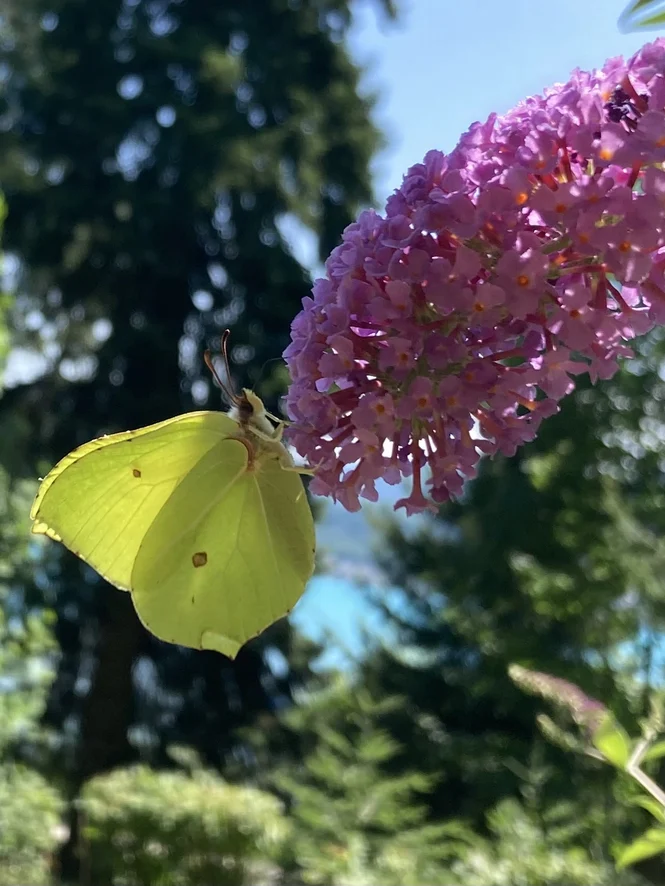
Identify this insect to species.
Gonepteryx rhamni
